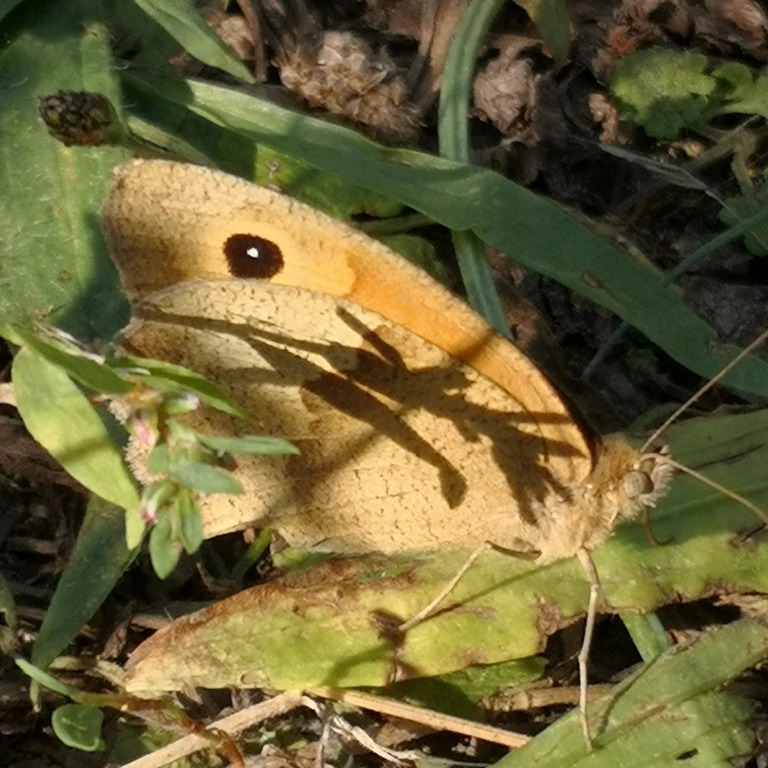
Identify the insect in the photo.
Maniola jurtina
